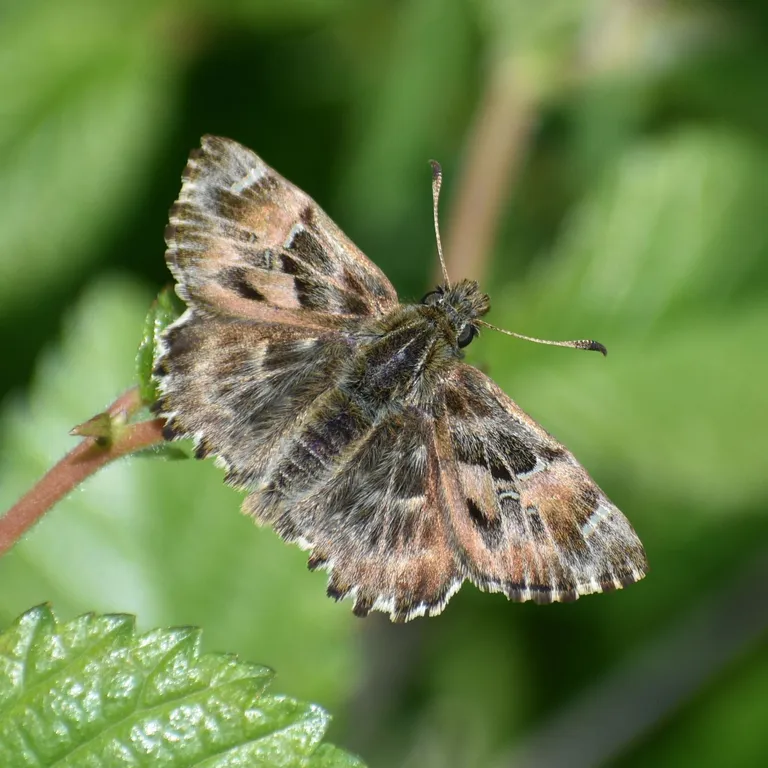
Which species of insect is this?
Carcharodus alceae
